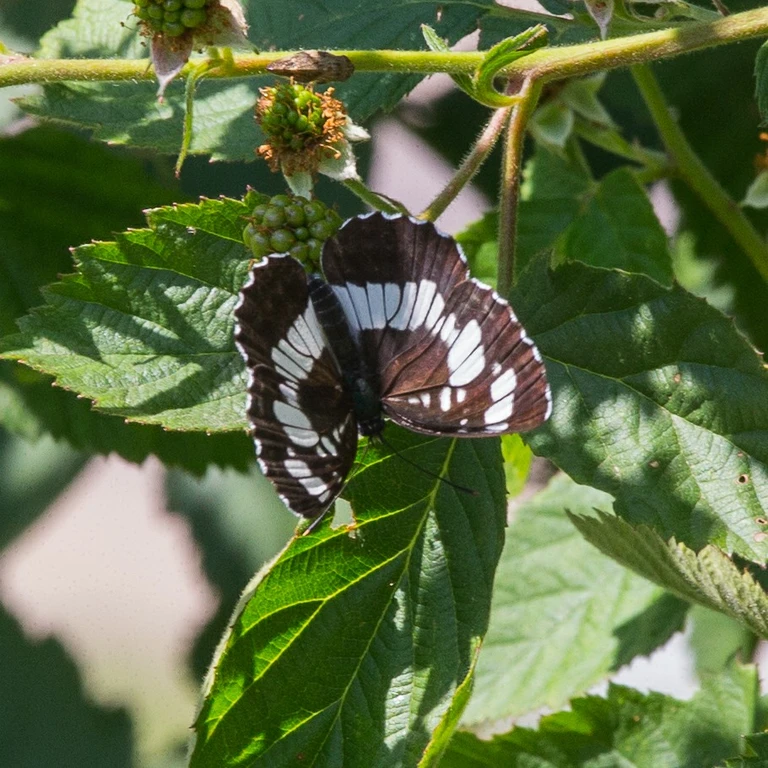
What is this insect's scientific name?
Neptis rivularis
